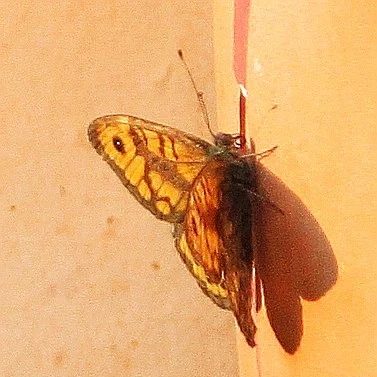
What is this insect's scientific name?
Lasiommata megera (also Pararge megera)
